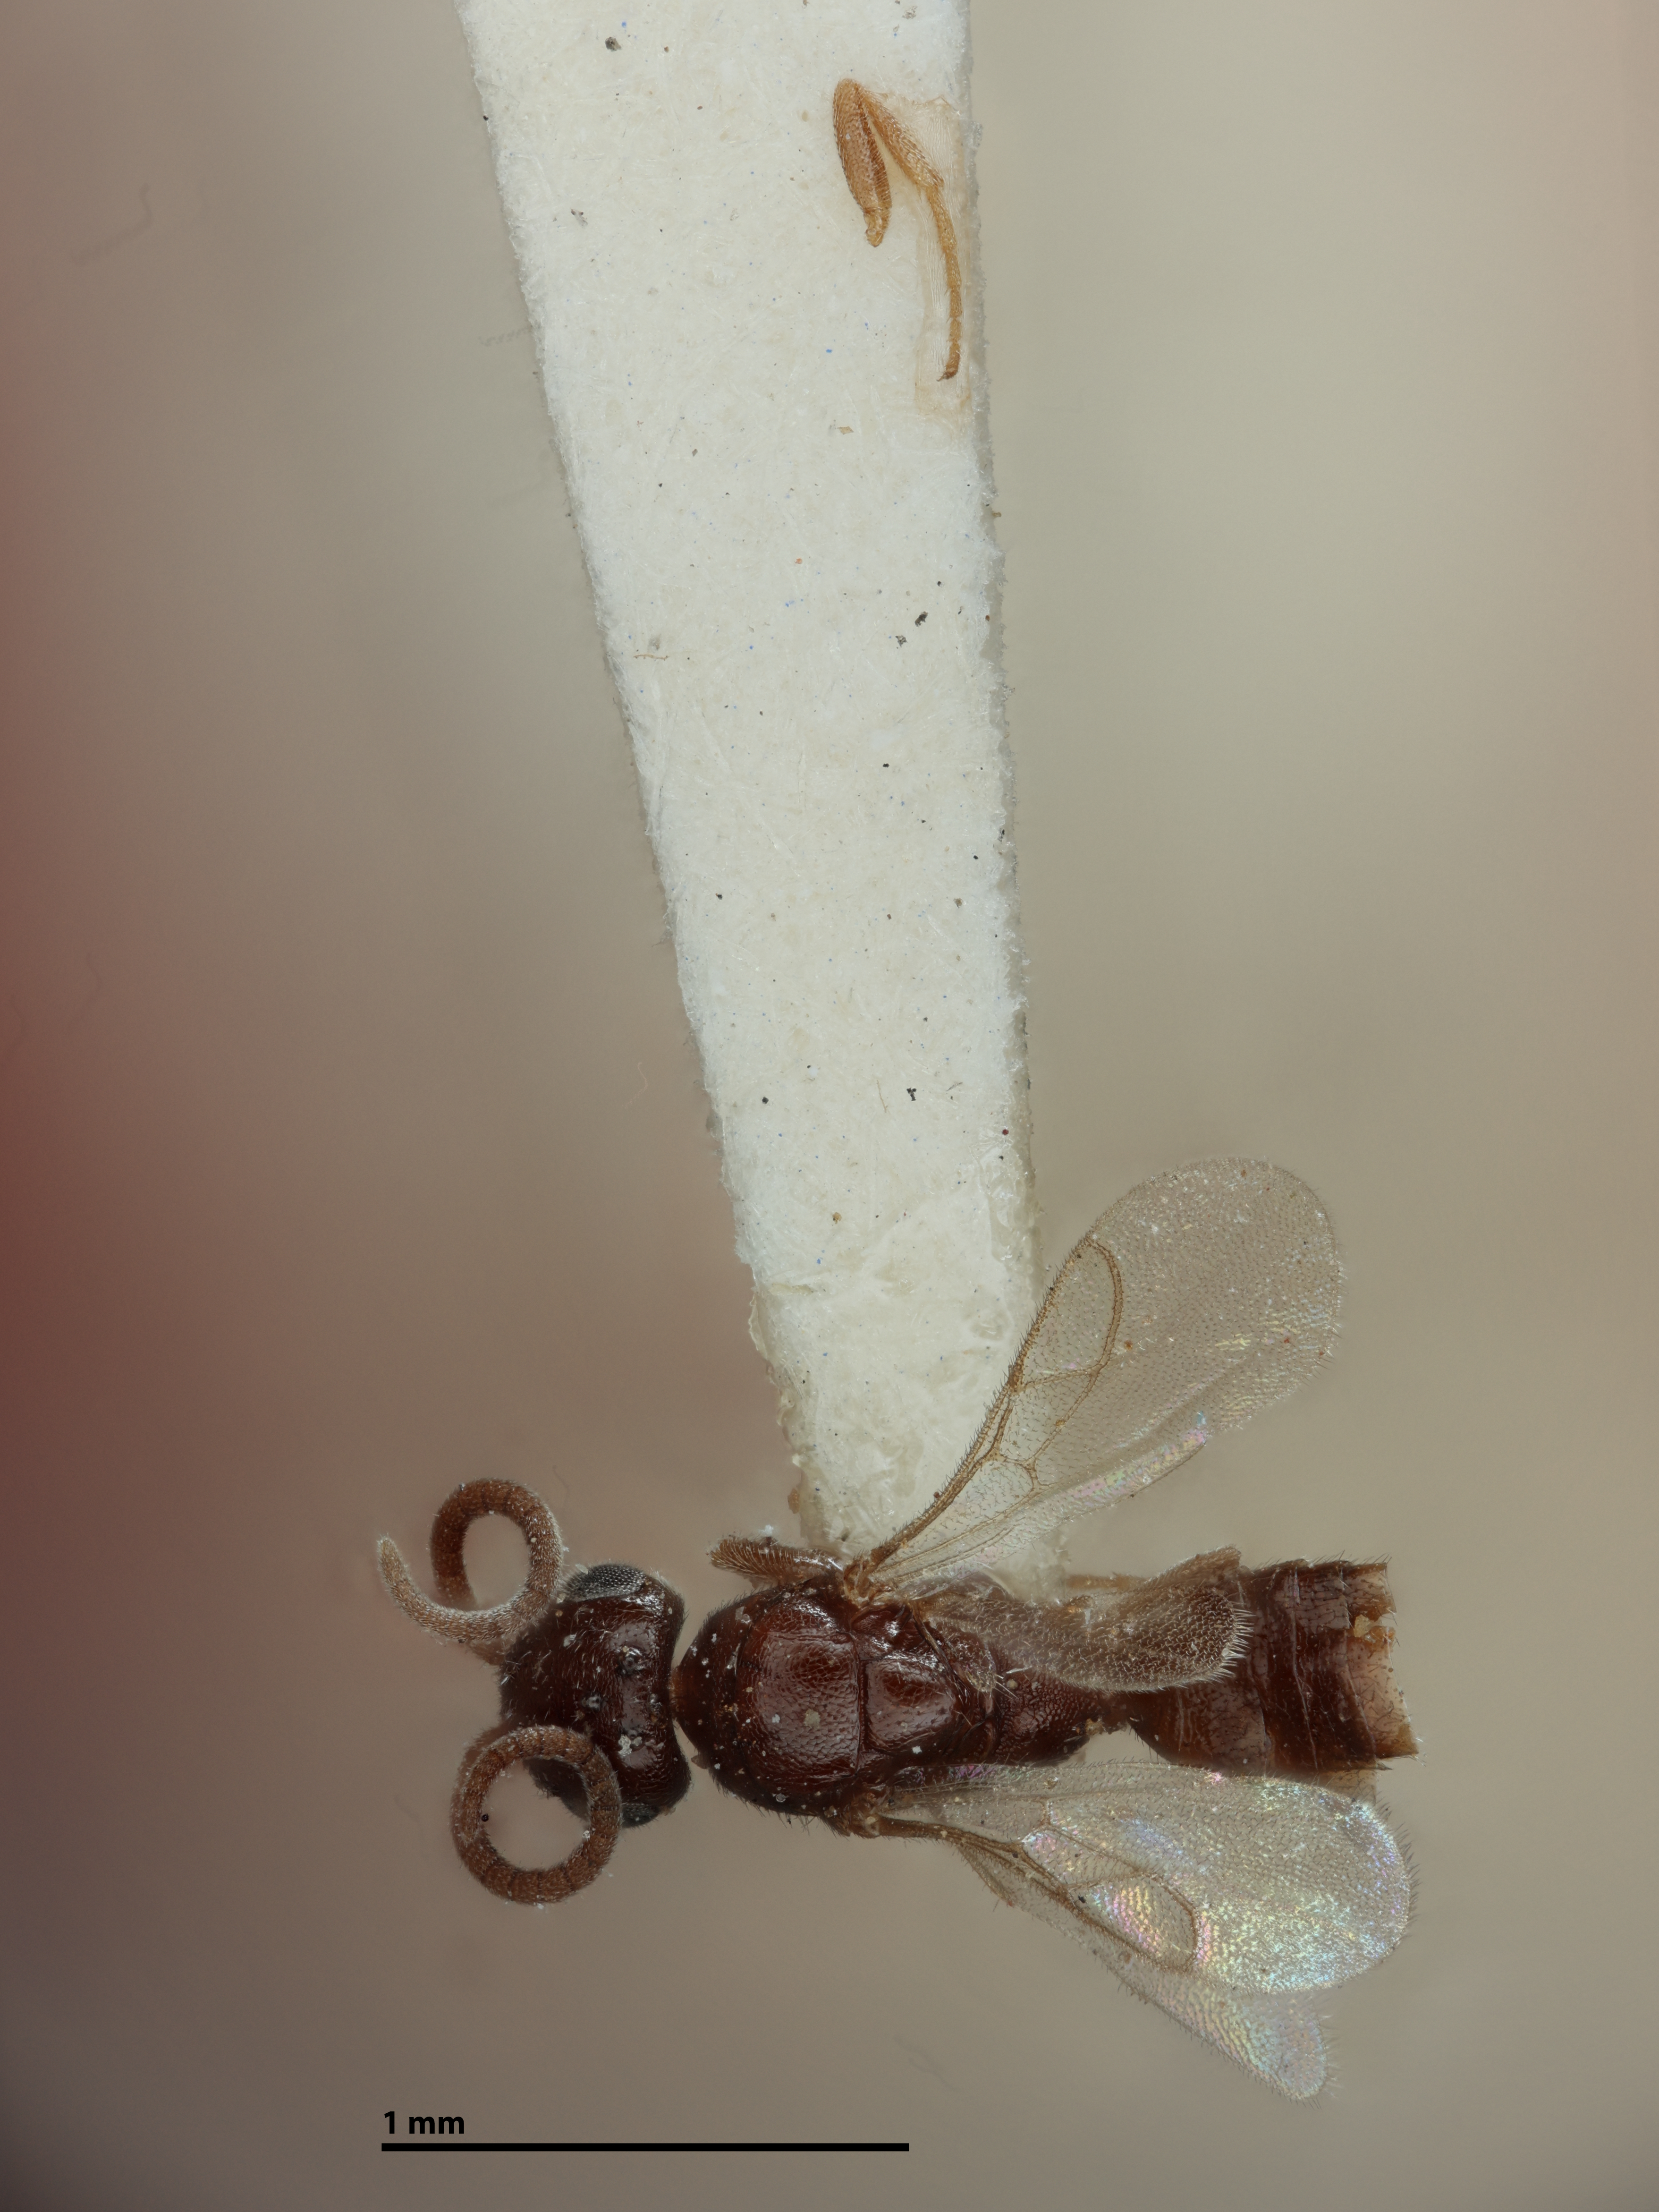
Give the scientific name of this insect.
Probethylus schwarzi
